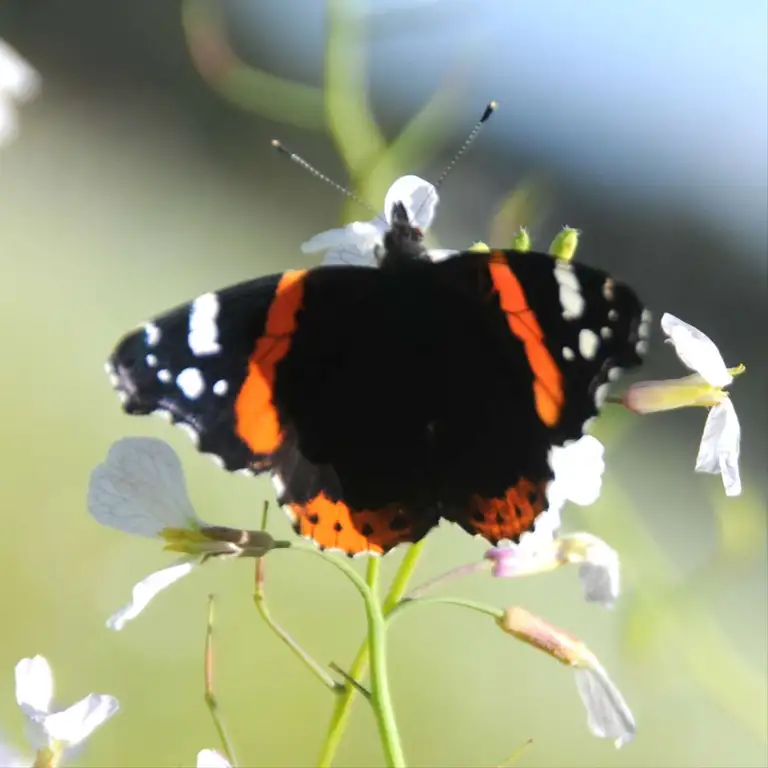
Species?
Vanessa atalanta
